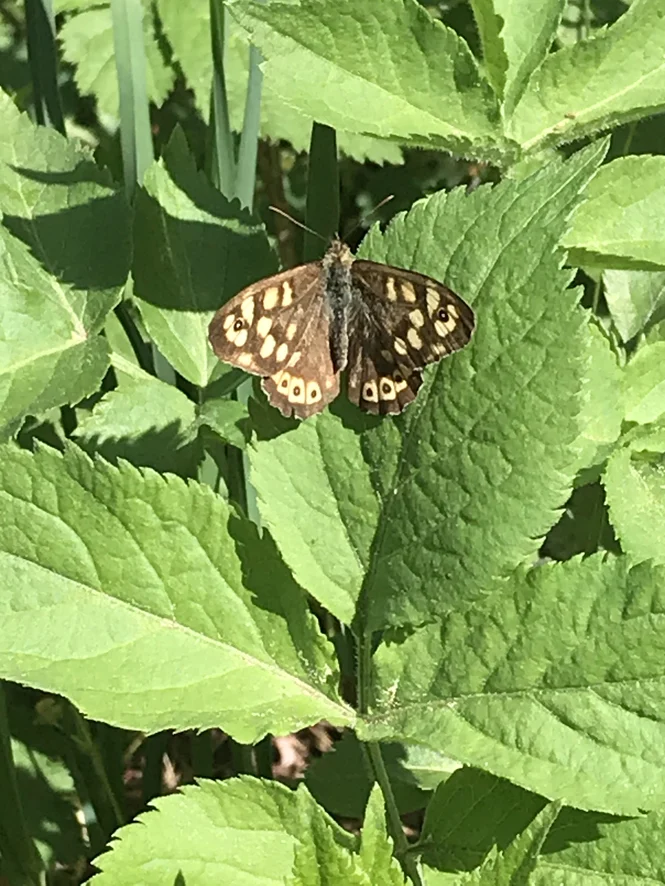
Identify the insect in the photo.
Pararge aegeria
